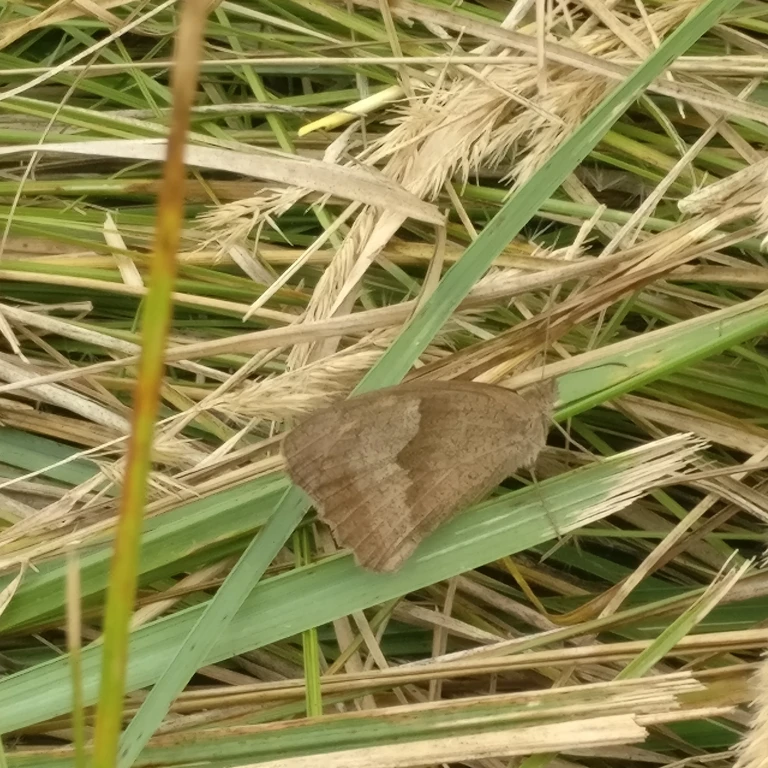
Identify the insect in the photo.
Maniola jurtina
